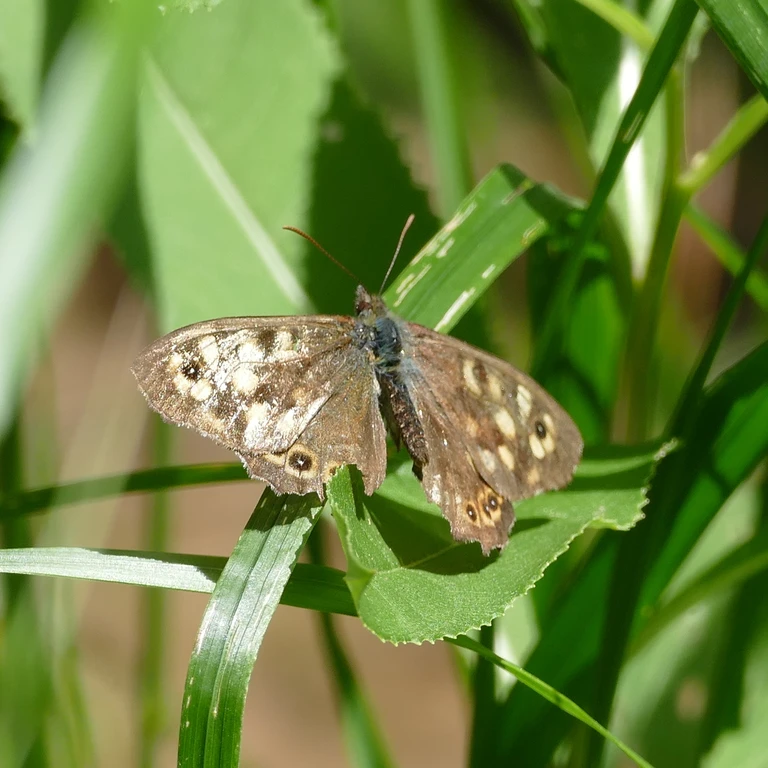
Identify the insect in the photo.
Pararge aegeria
